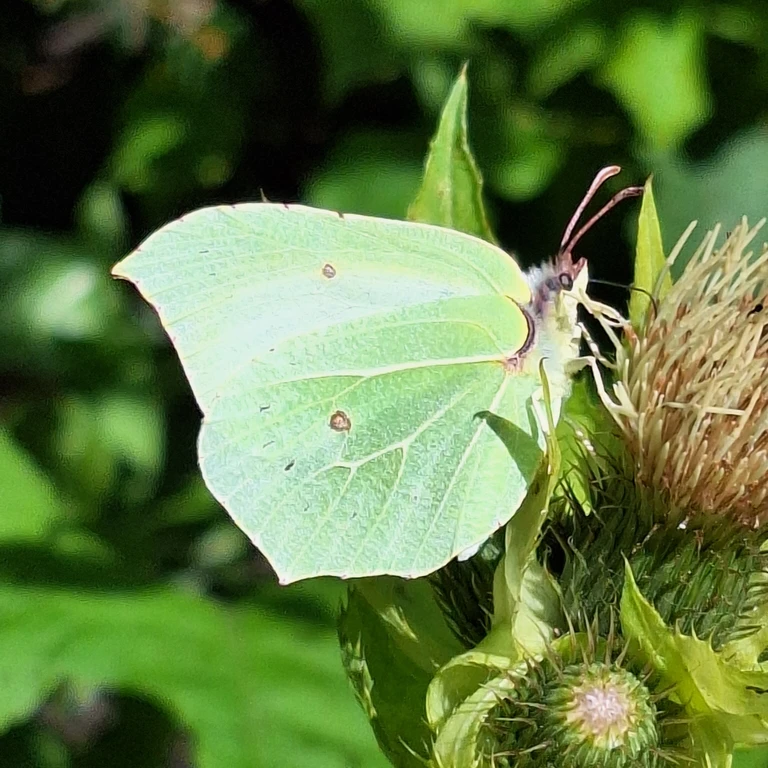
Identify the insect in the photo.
Gonepteryx rhamni
